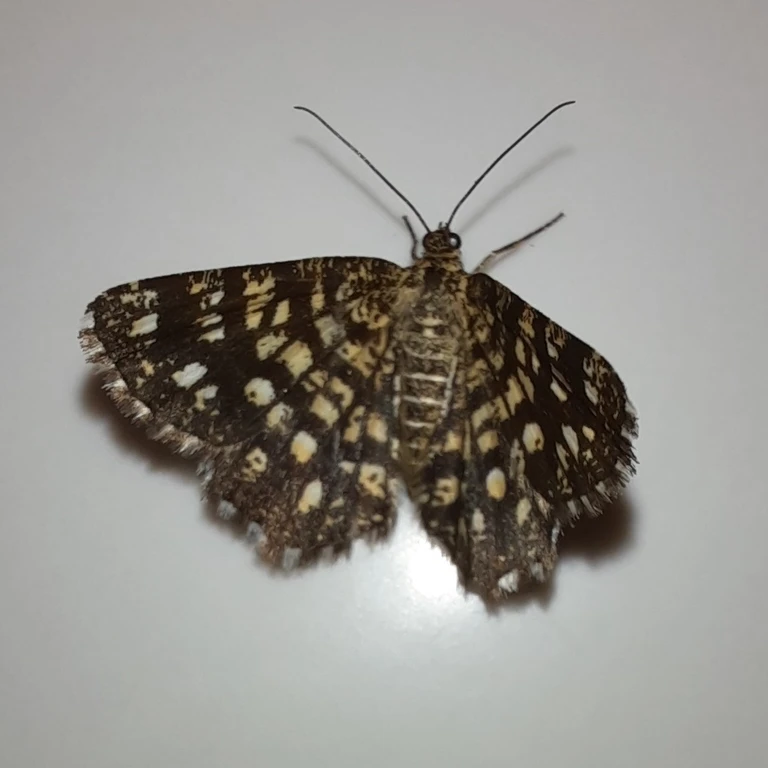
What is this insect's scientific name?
Chiasmia clathrata
